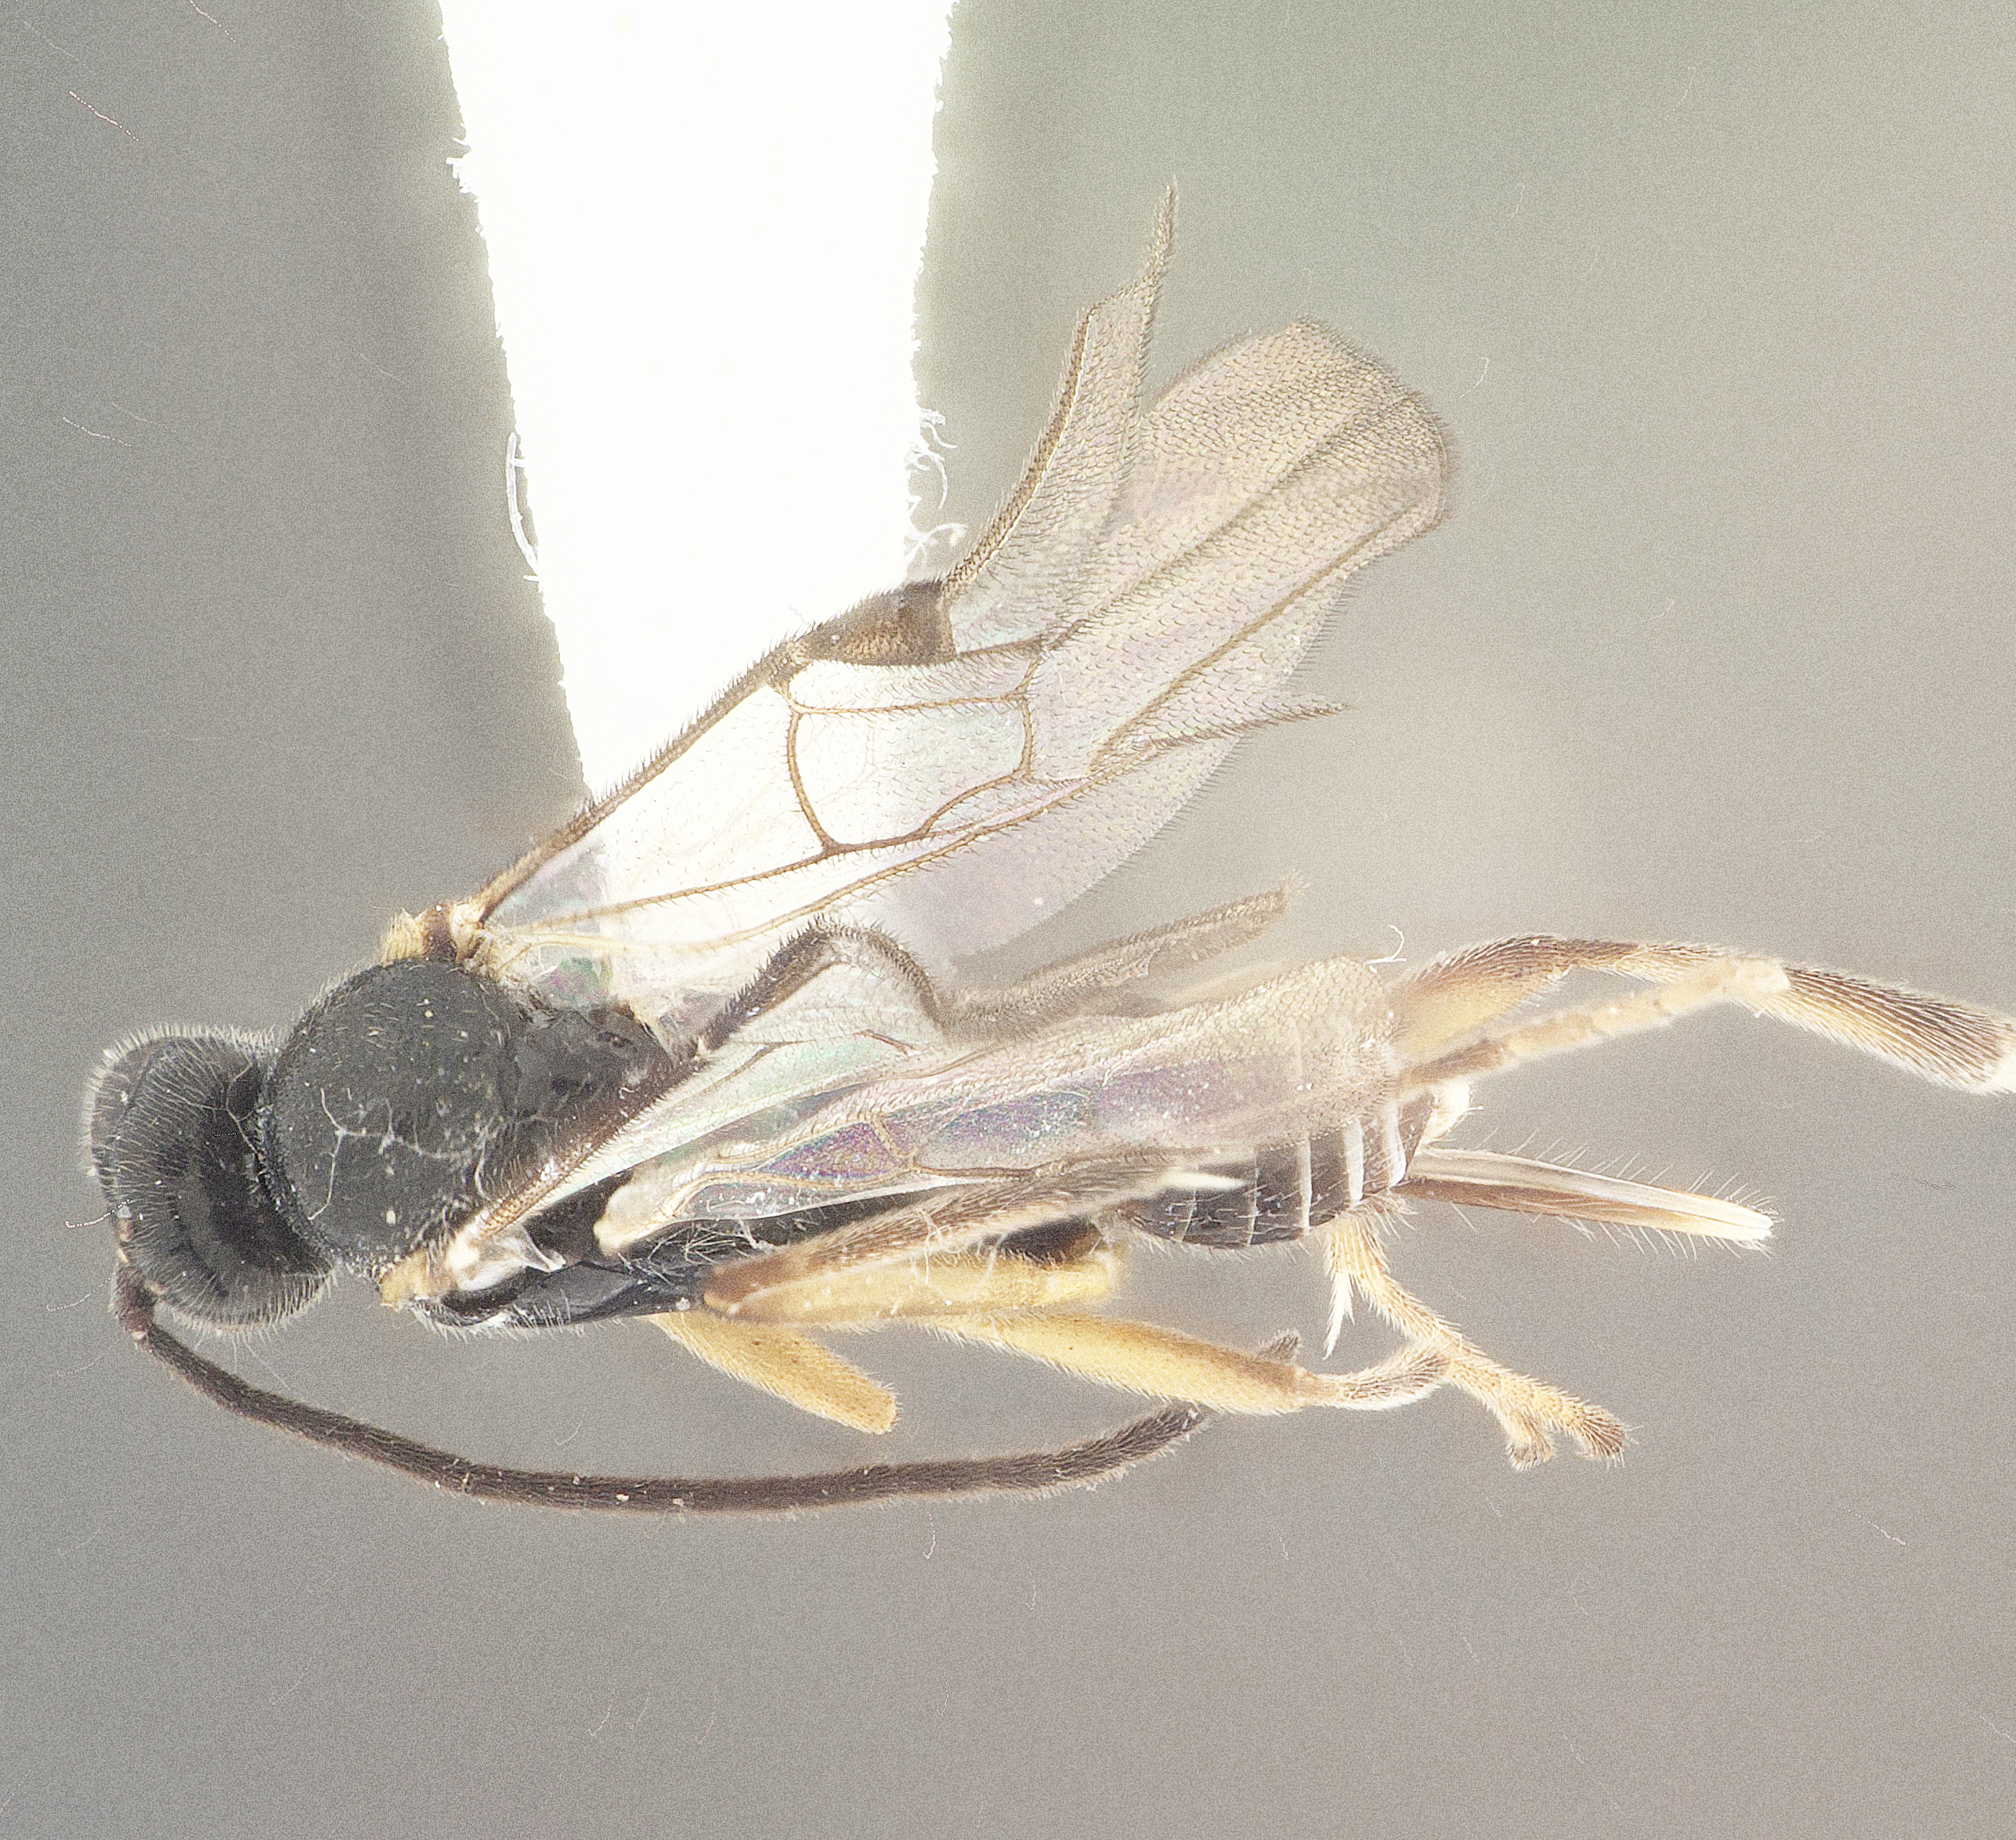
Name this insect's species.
Lathrapanteles ampyx
